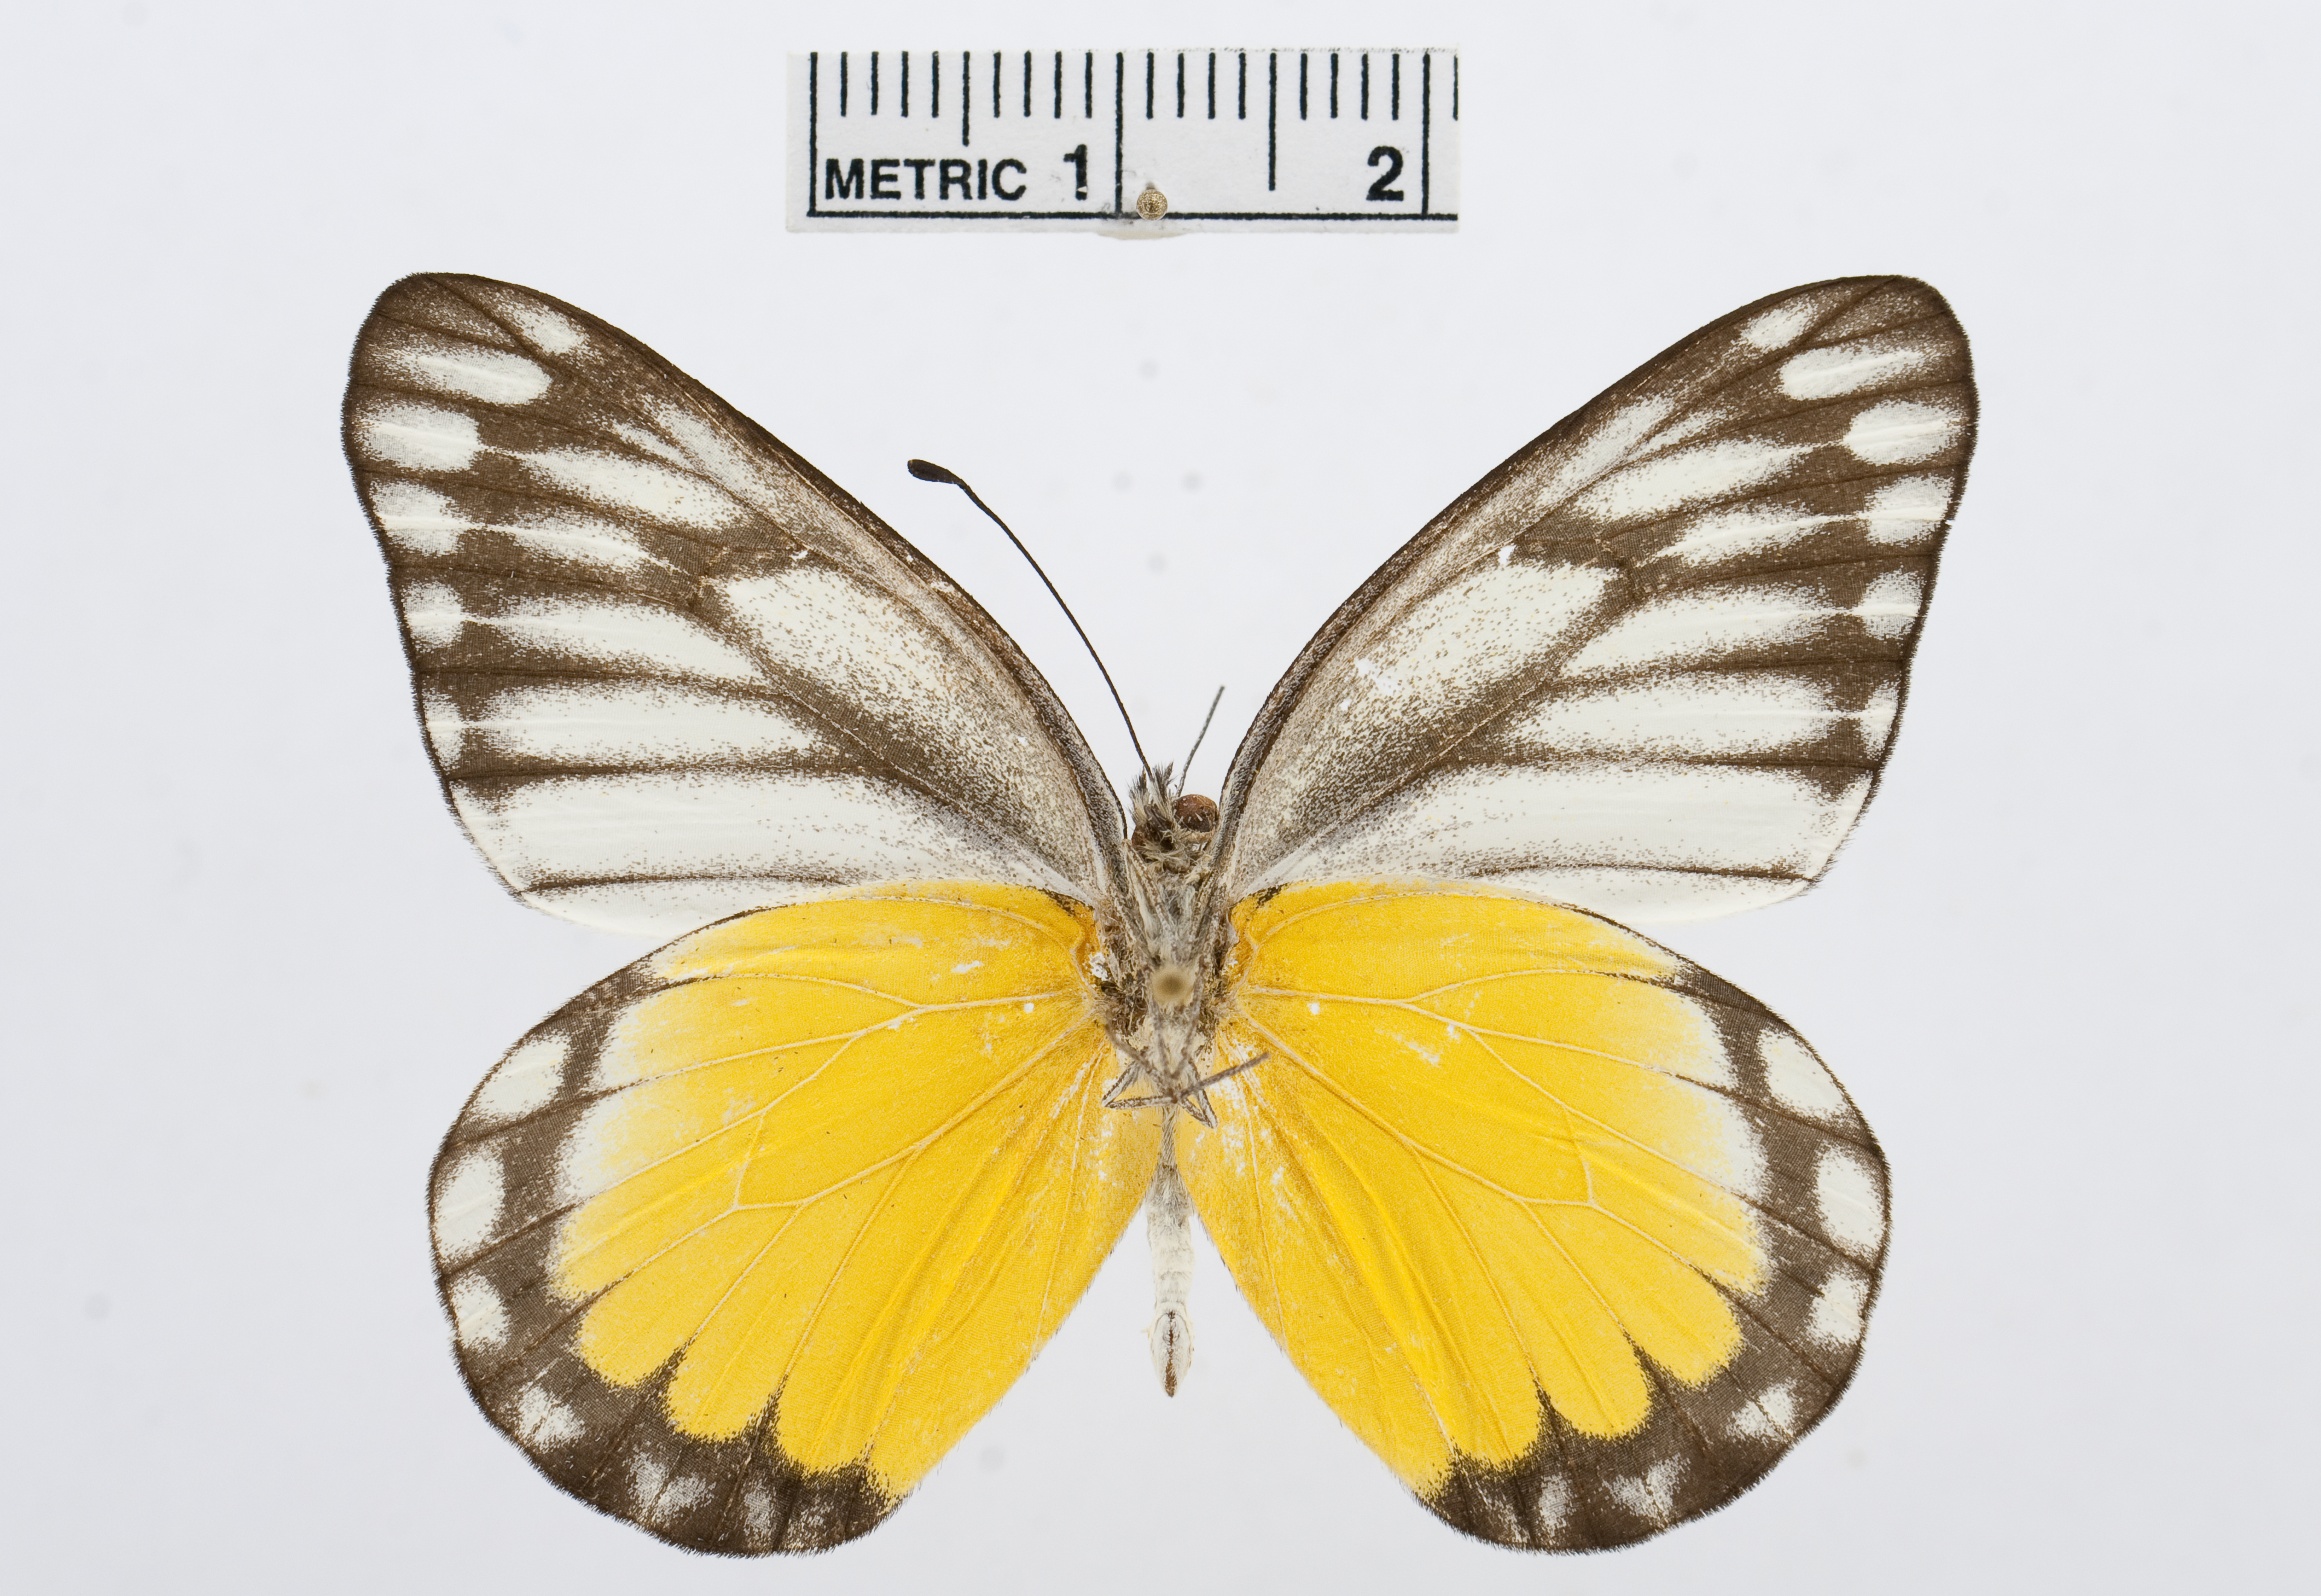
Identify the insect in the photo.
Delias agoranis
